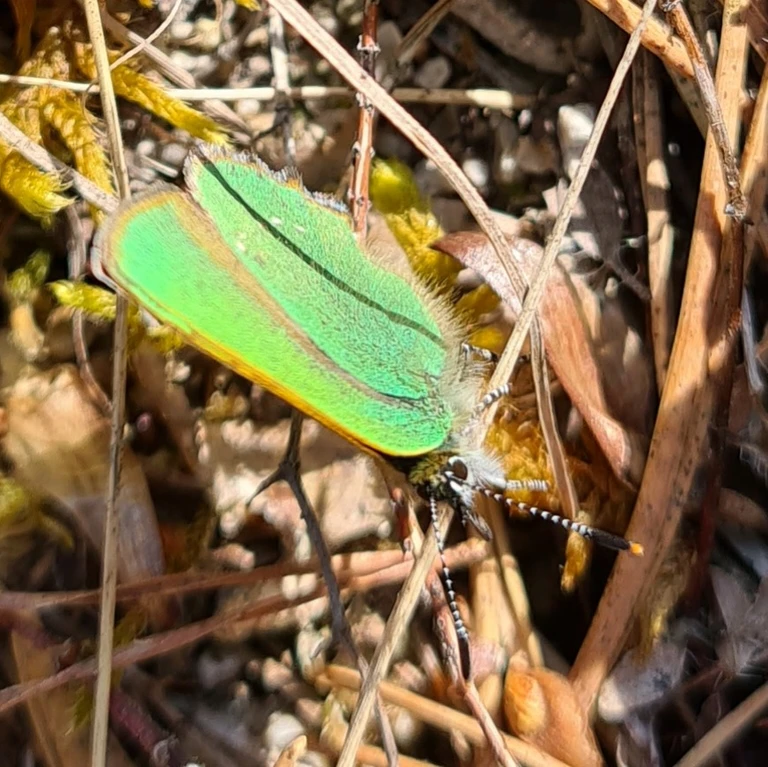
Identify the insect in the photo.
Callophrys rubi
